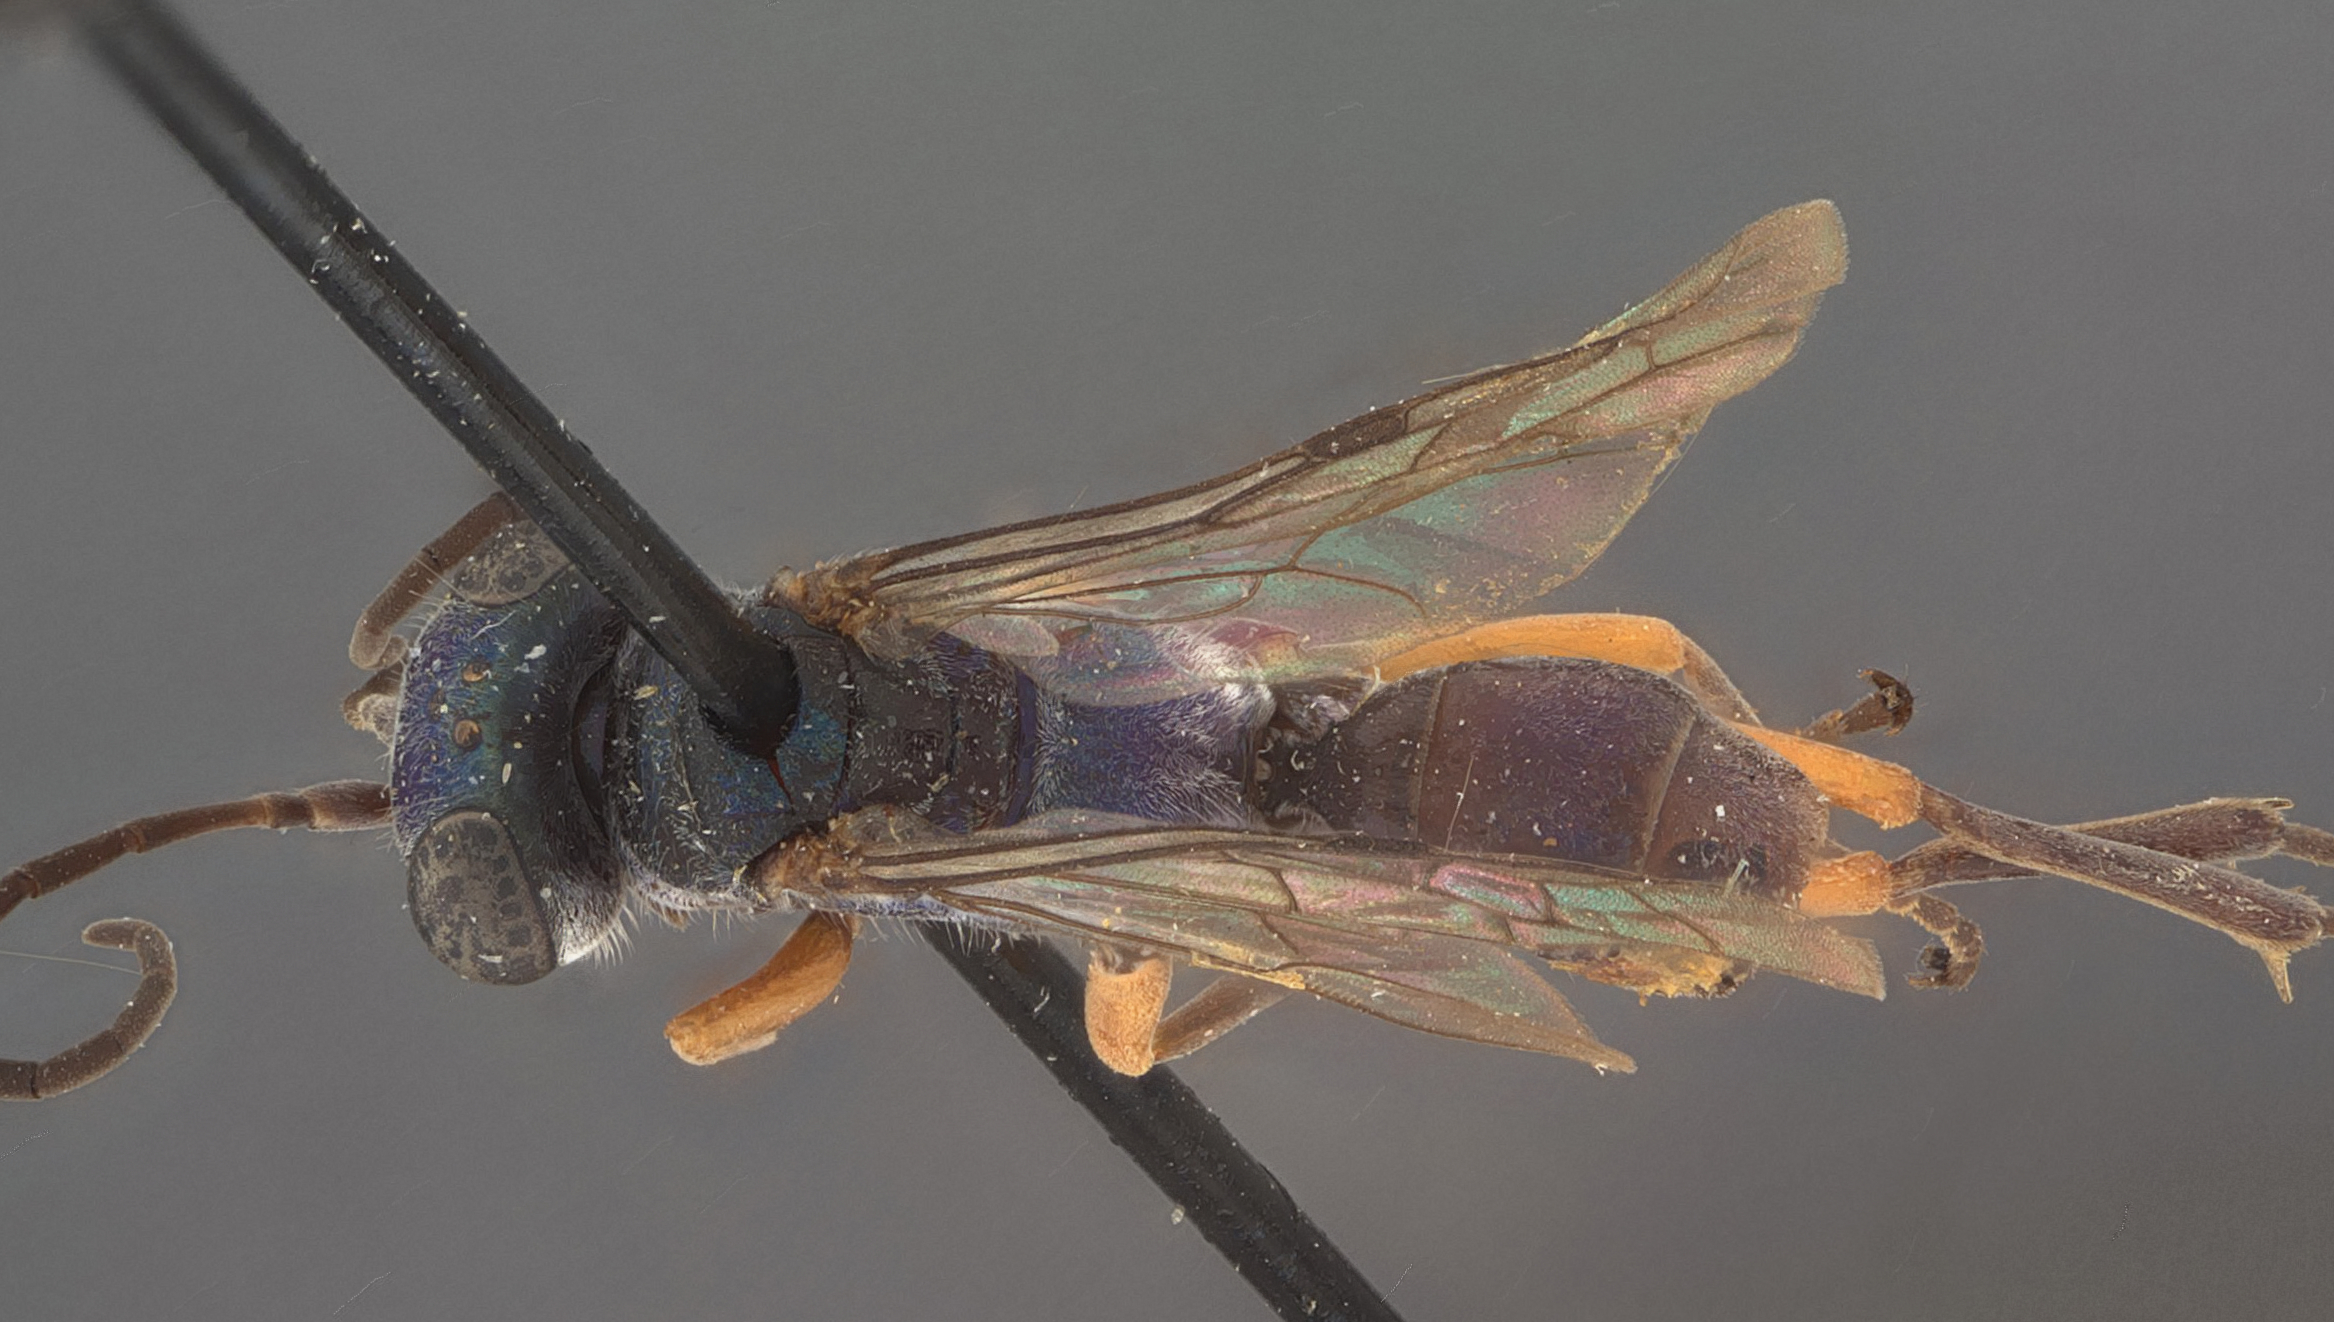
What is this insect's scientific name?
Auplopus minusculus
